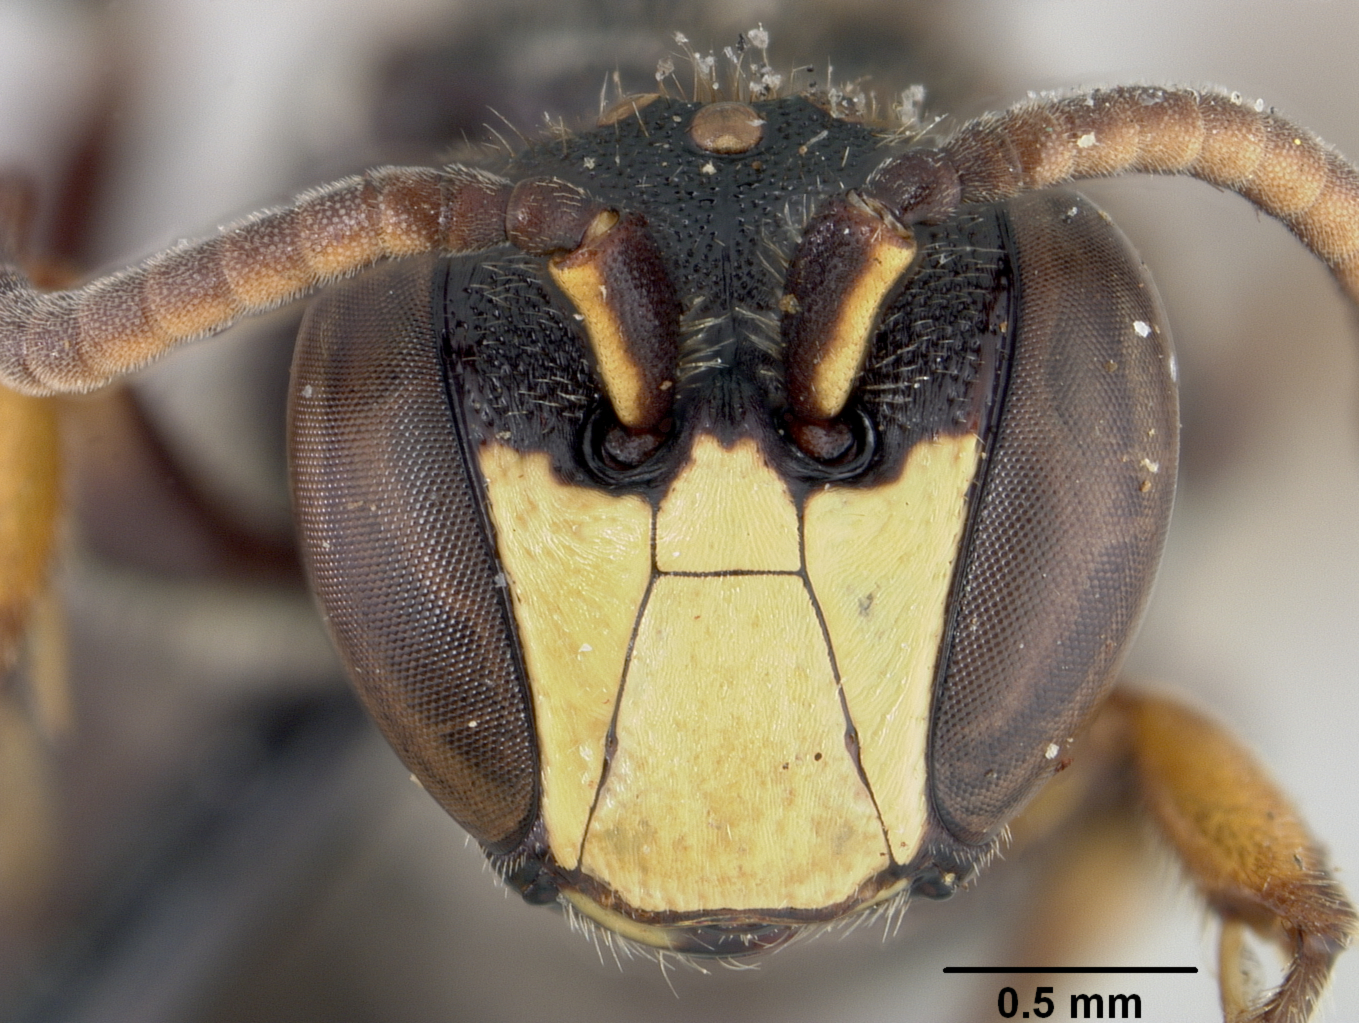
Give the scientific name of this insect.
Hylaeus monticola
